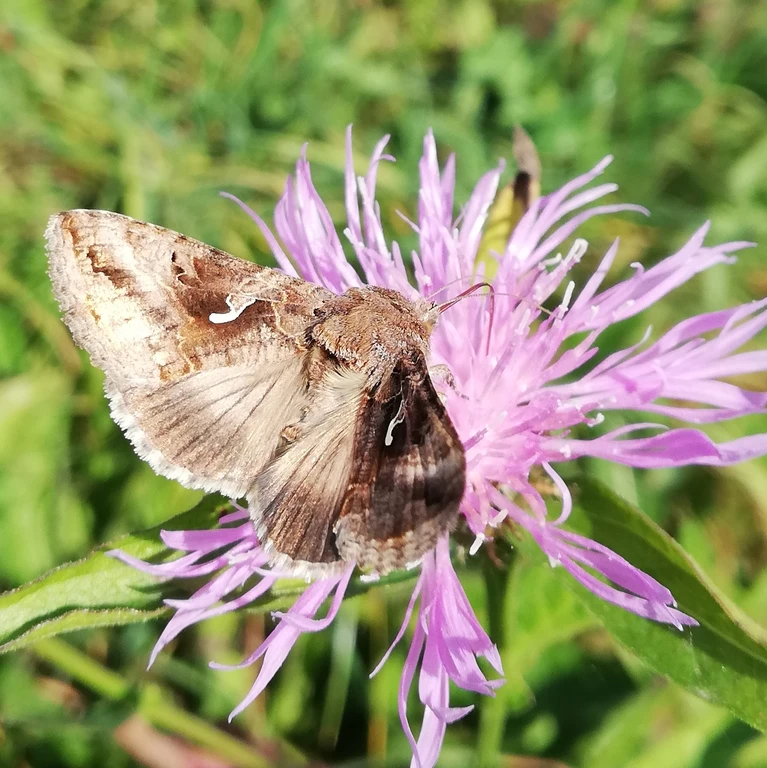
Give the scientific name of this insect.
Autographa gamma
